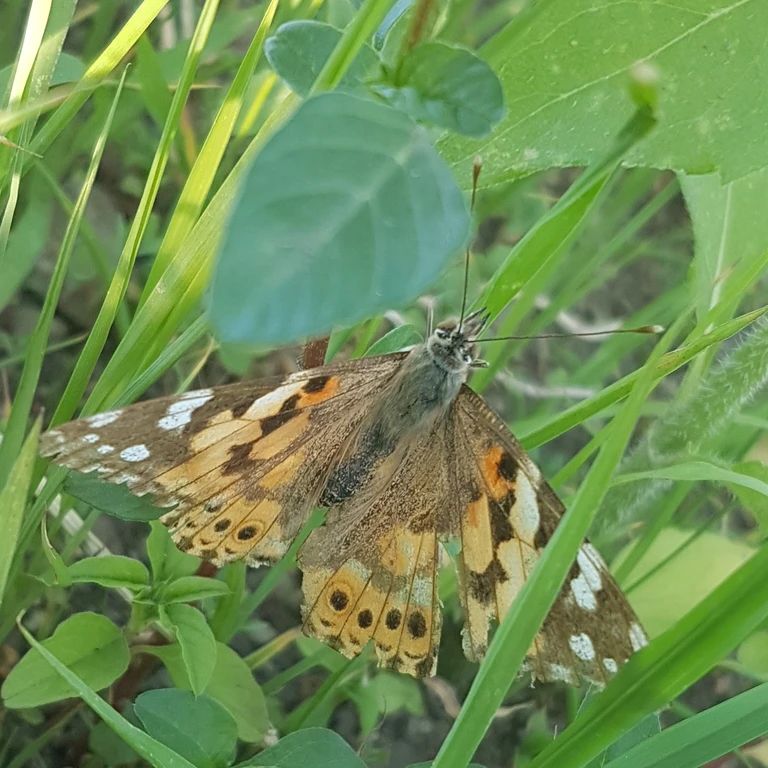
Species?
Vanessa cardui
